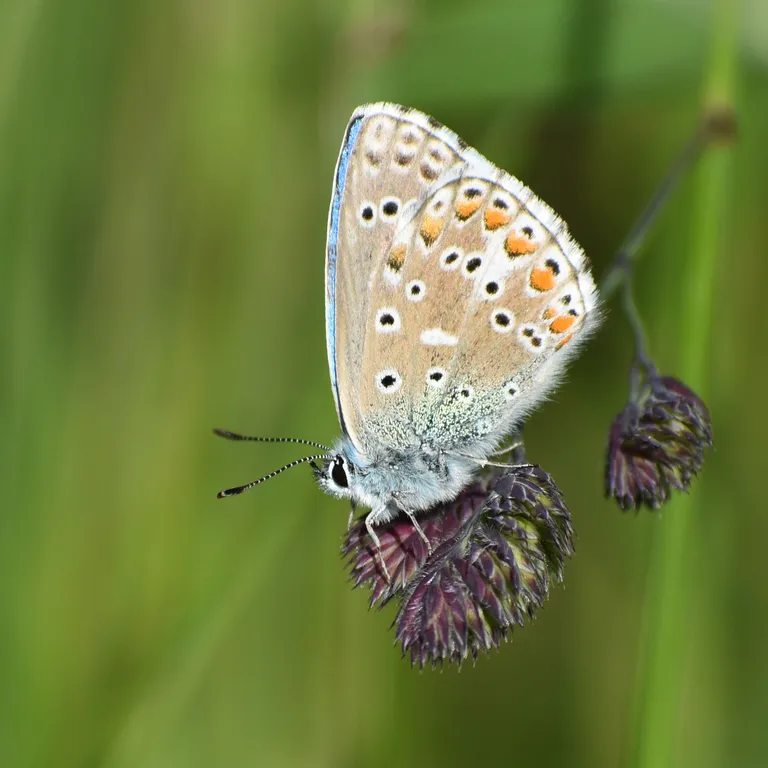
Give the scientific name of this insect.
Lysandra bellargus
